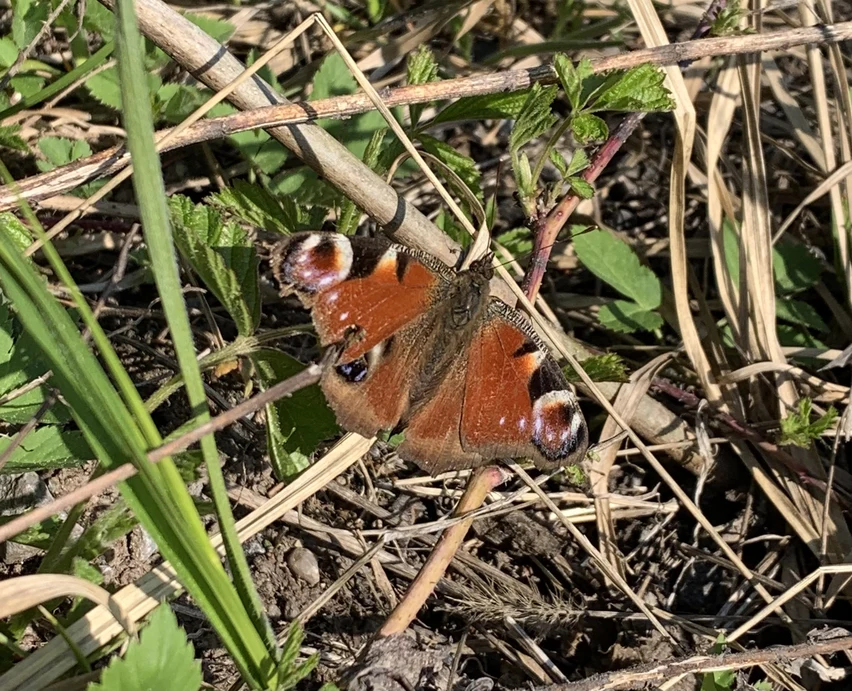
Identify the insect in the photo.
Aglais io
